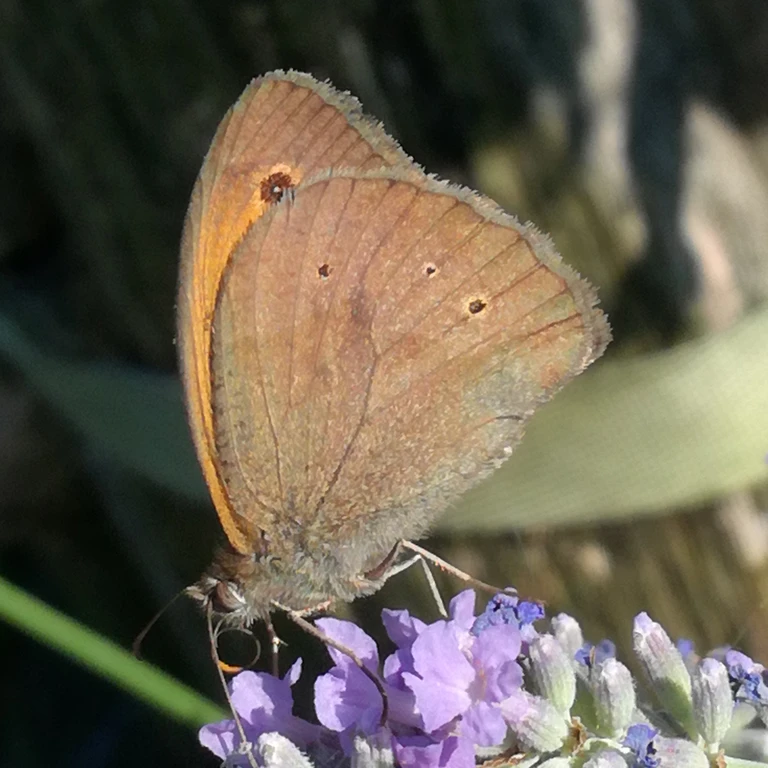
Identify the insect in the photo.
Maniola jurtina
